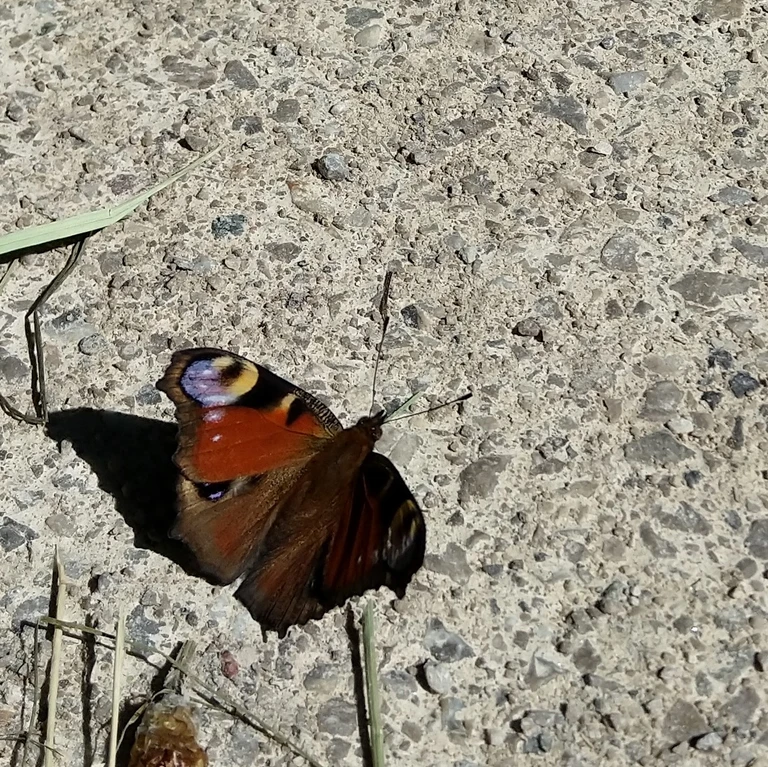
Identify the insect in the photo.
Aglais io
